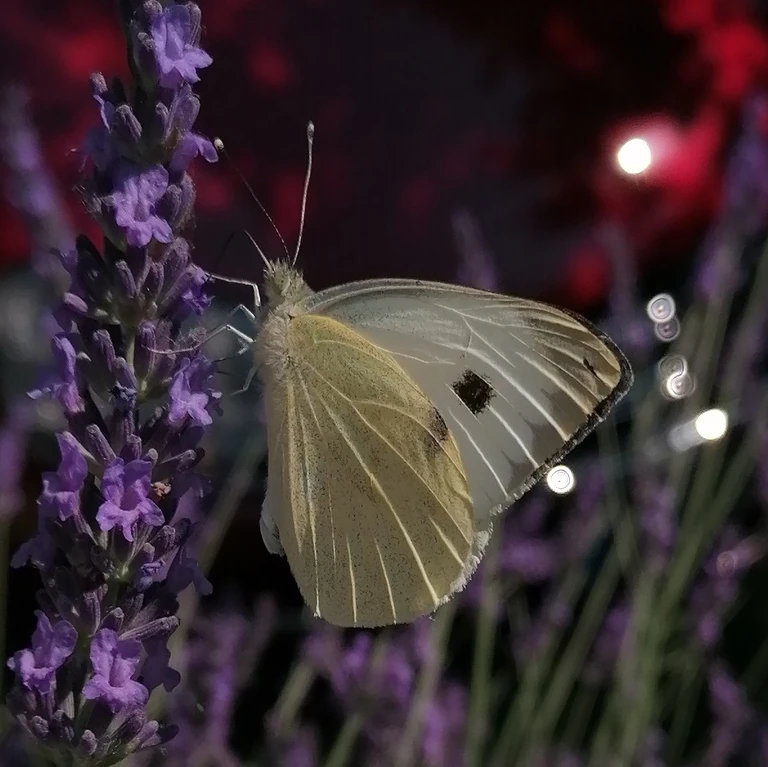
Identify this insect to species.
Pieris brassicae
